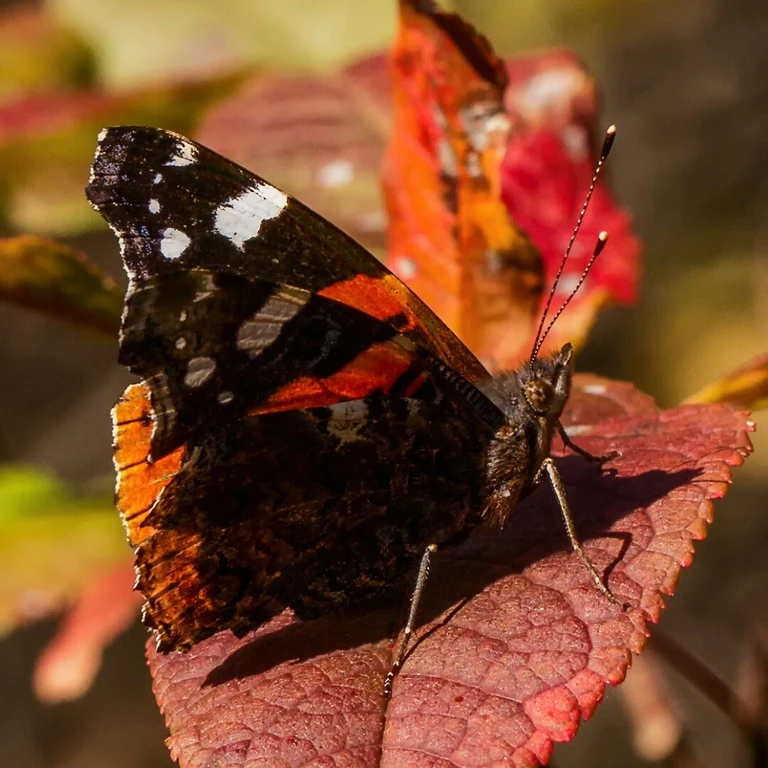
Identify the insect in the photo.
Vanessa atalanta
